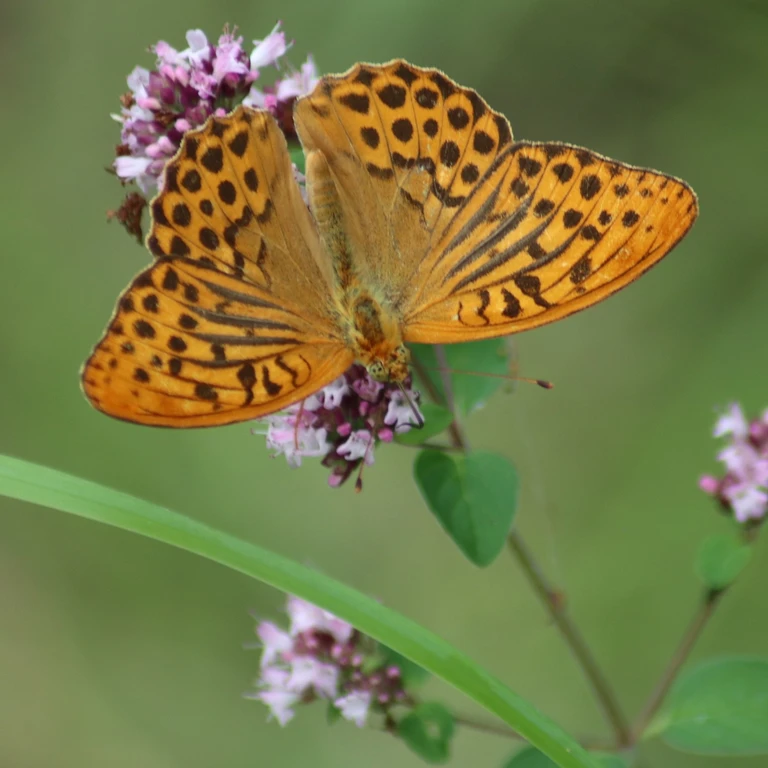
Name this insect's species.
Argynnis paphia
